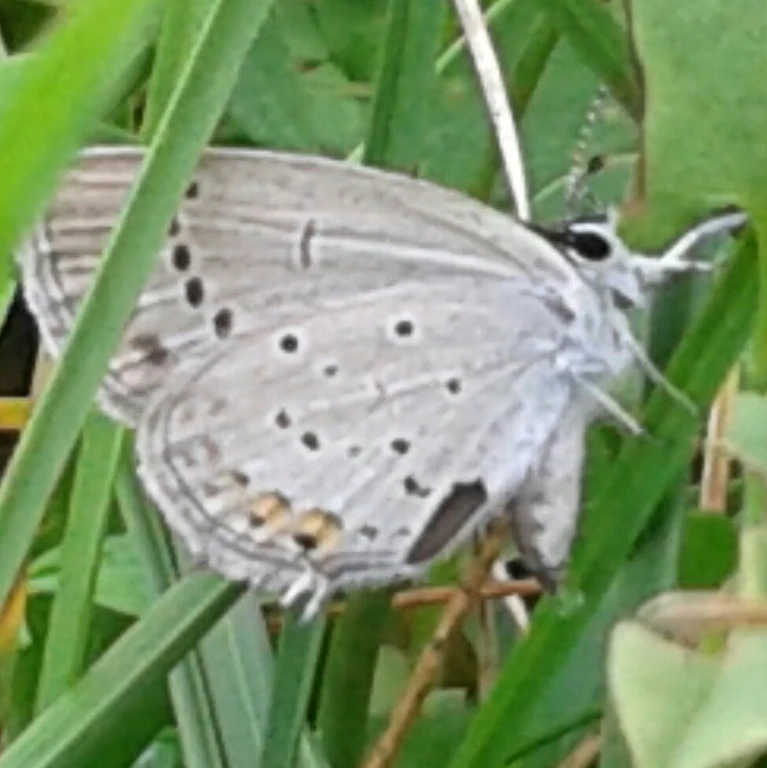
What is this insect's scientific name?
Cupido argiades (also Elkalyce argiades)
